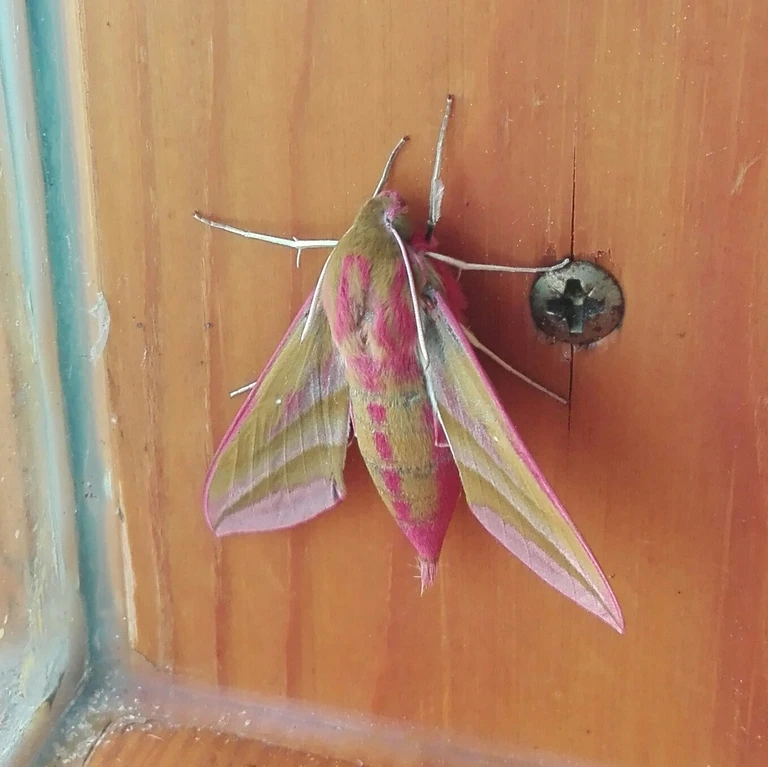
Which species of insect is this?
Deilephila elpenor
